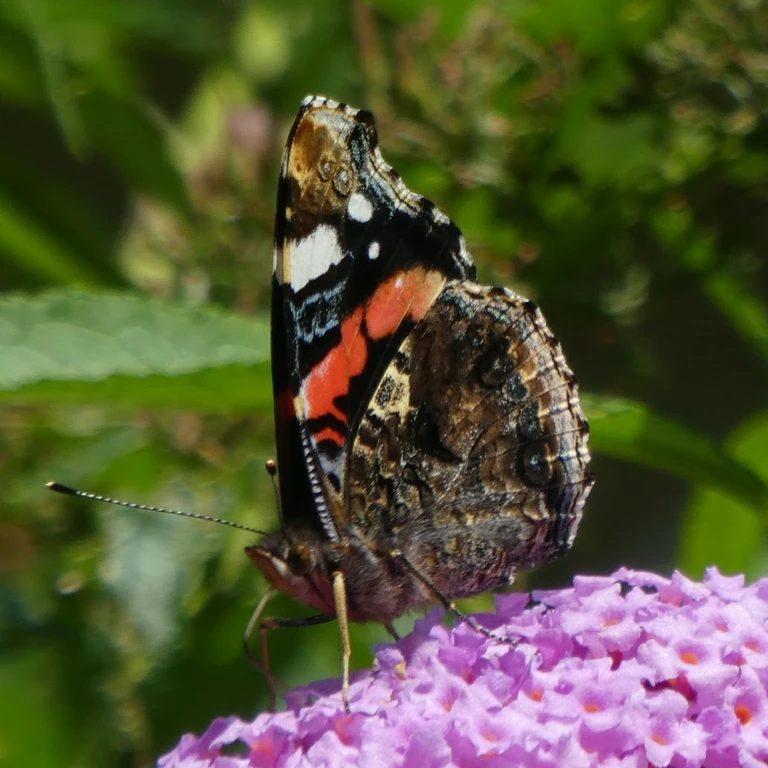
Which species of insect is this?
Vanessa atalanta
